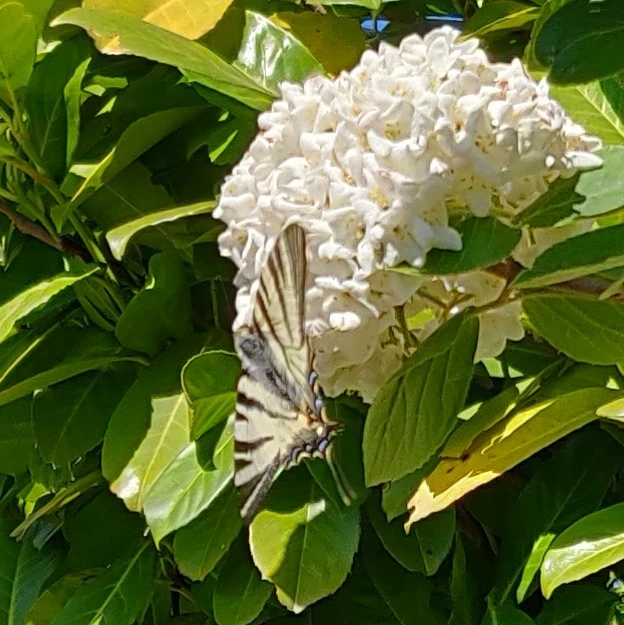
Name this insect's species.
Iphiclides podalirius
